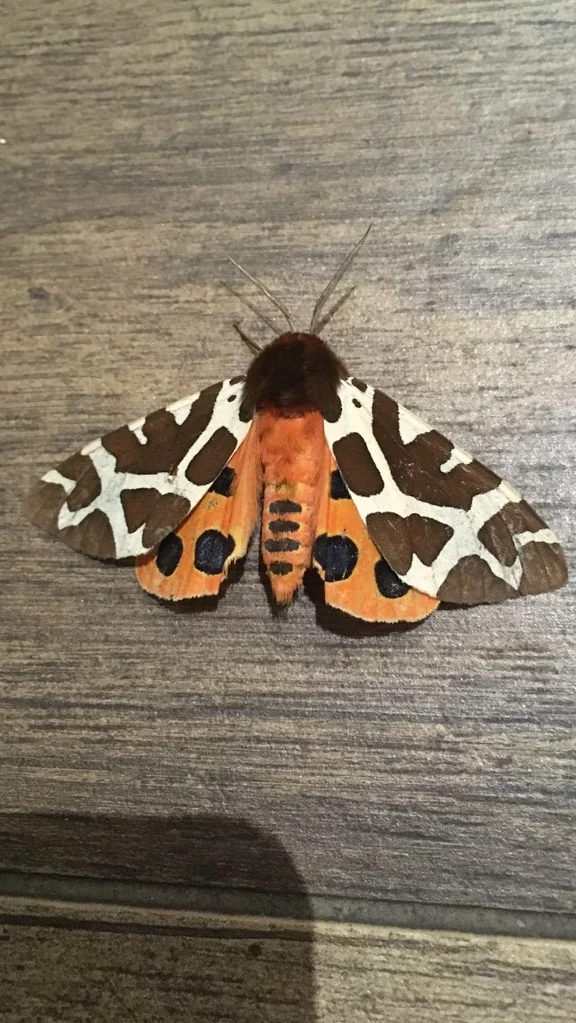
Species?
Arctia caja
